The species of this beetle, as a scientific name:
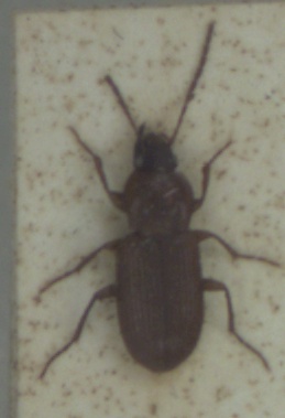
Pedius longicollis
